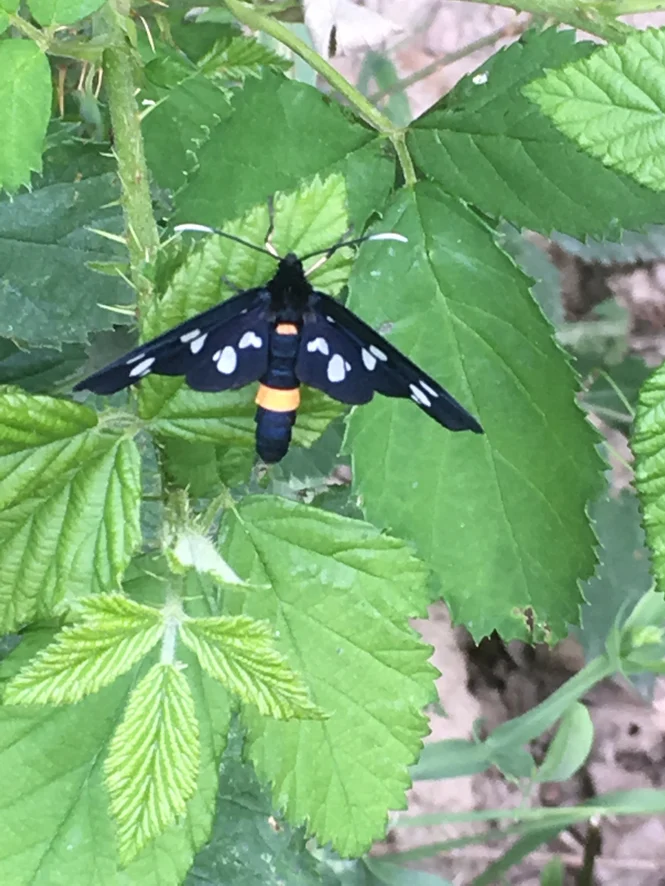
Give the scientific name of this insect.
Amata phegea
